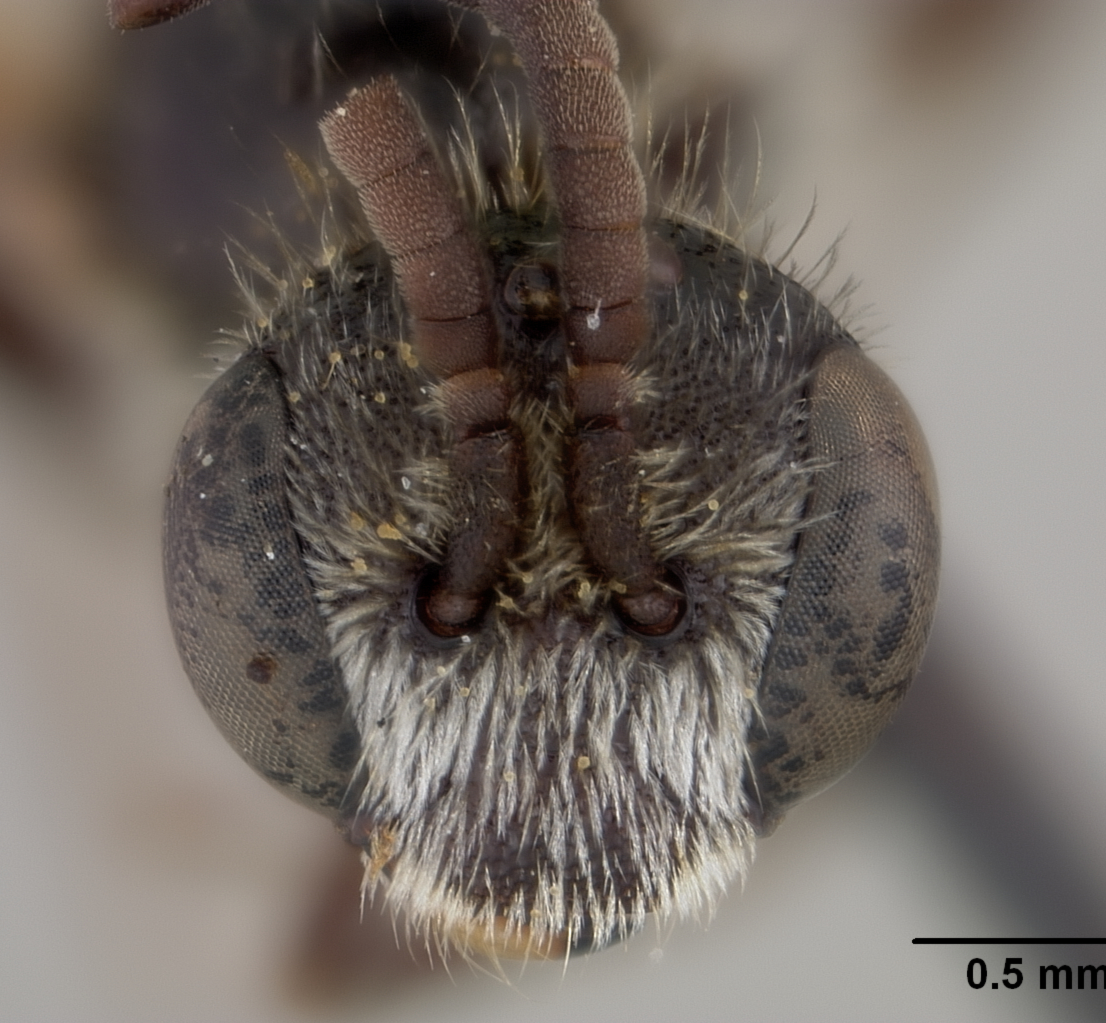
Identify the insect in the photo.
Sphecodes canadensis
